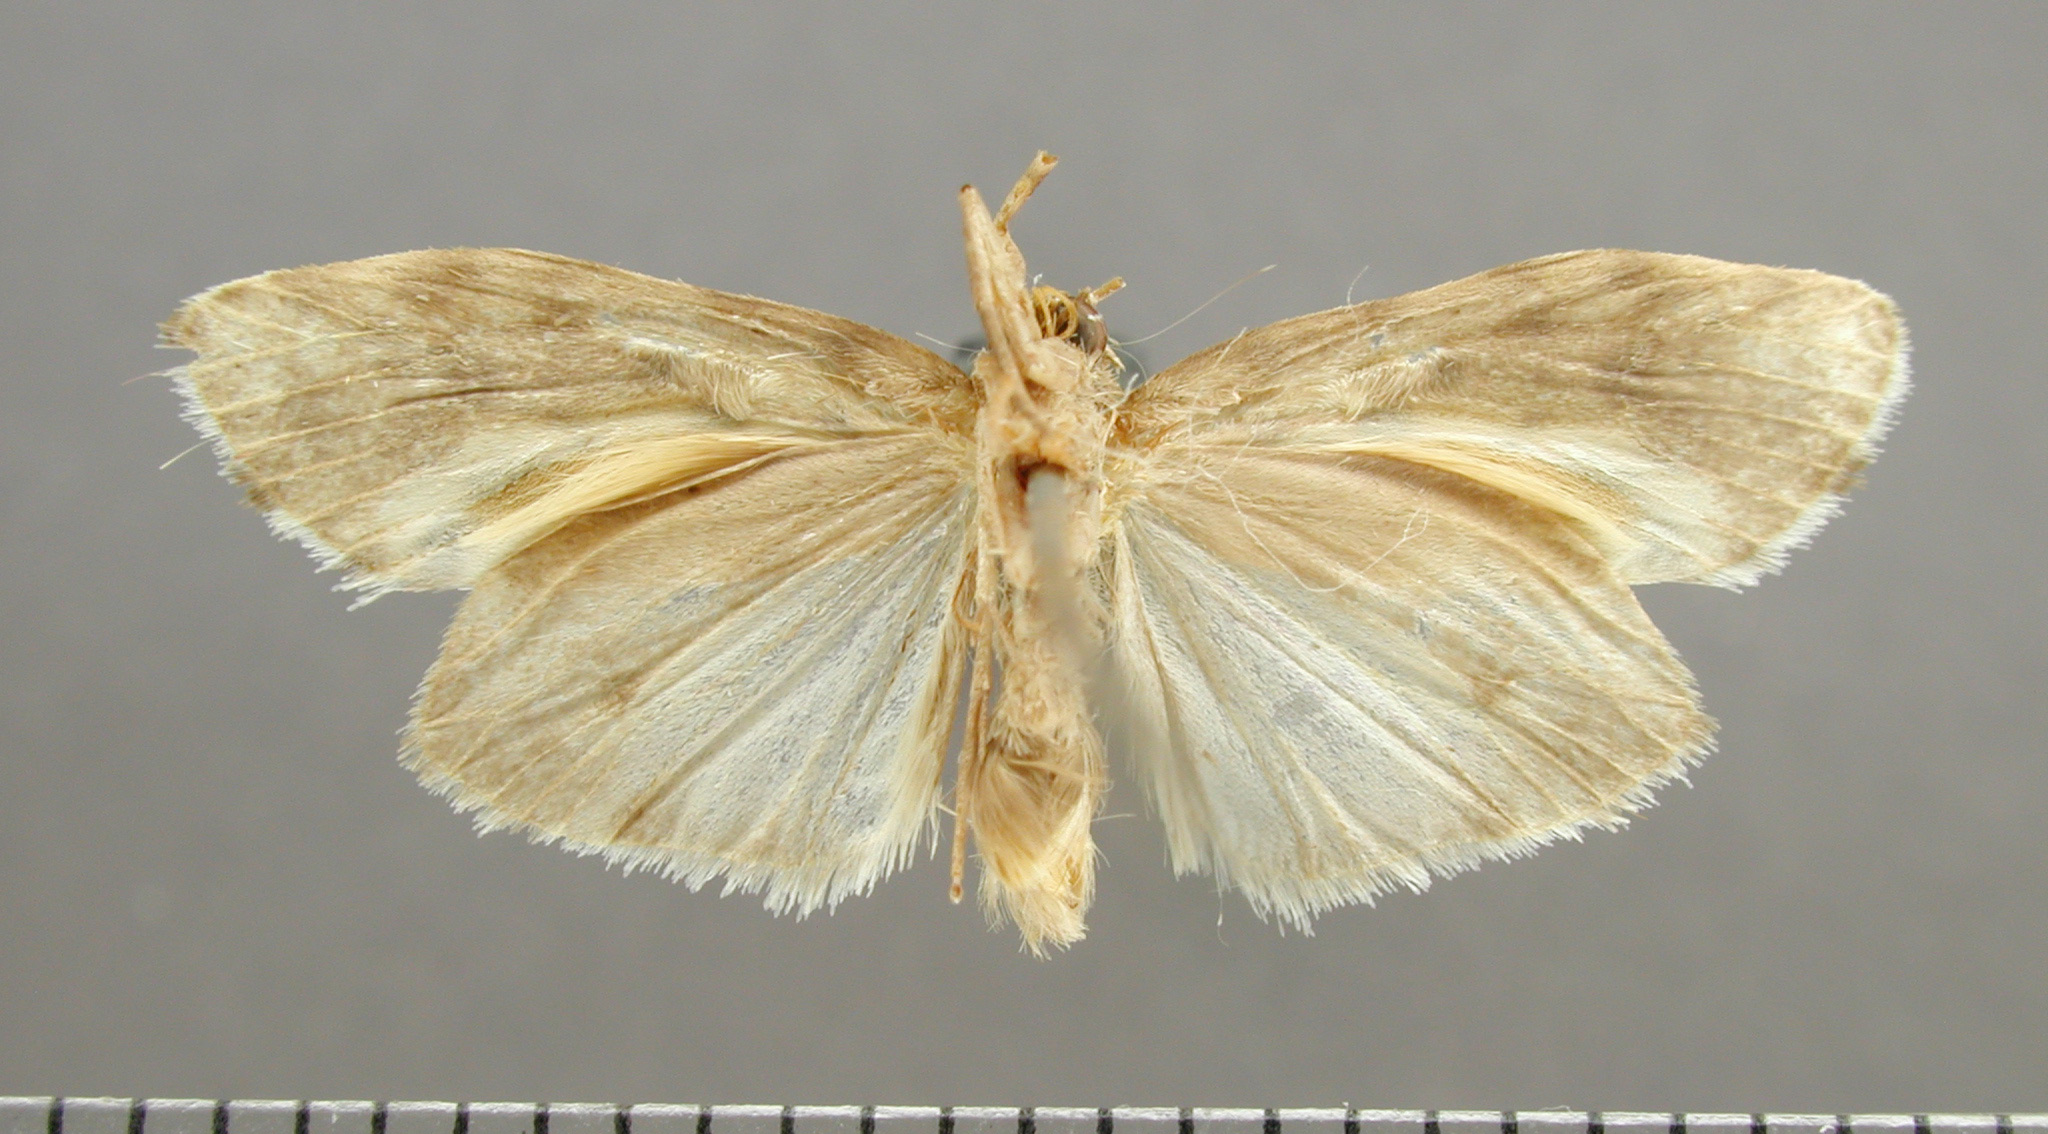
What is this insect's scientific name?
Clemensia leopardina
